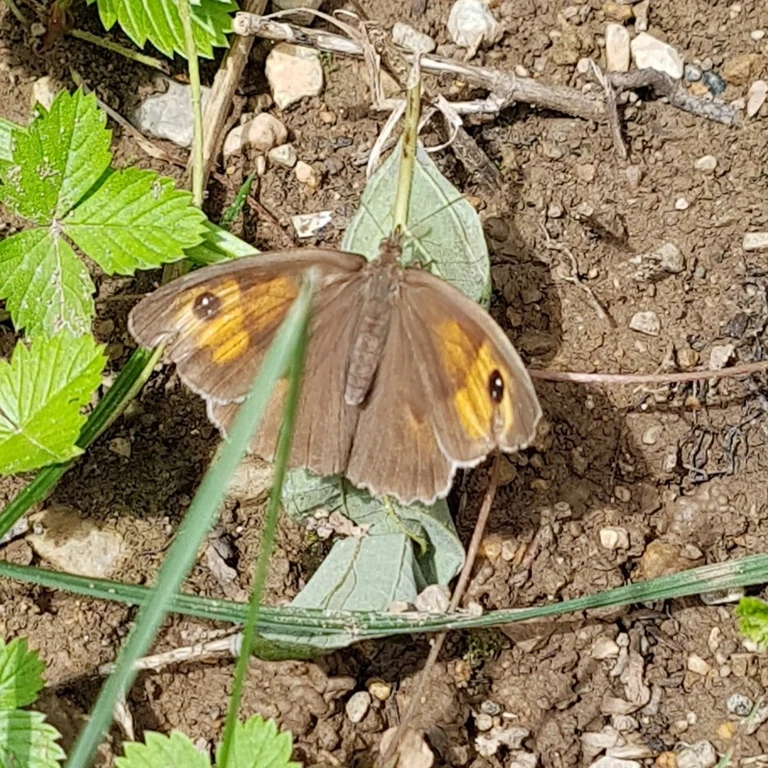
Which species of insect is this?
Maniola jurtina
